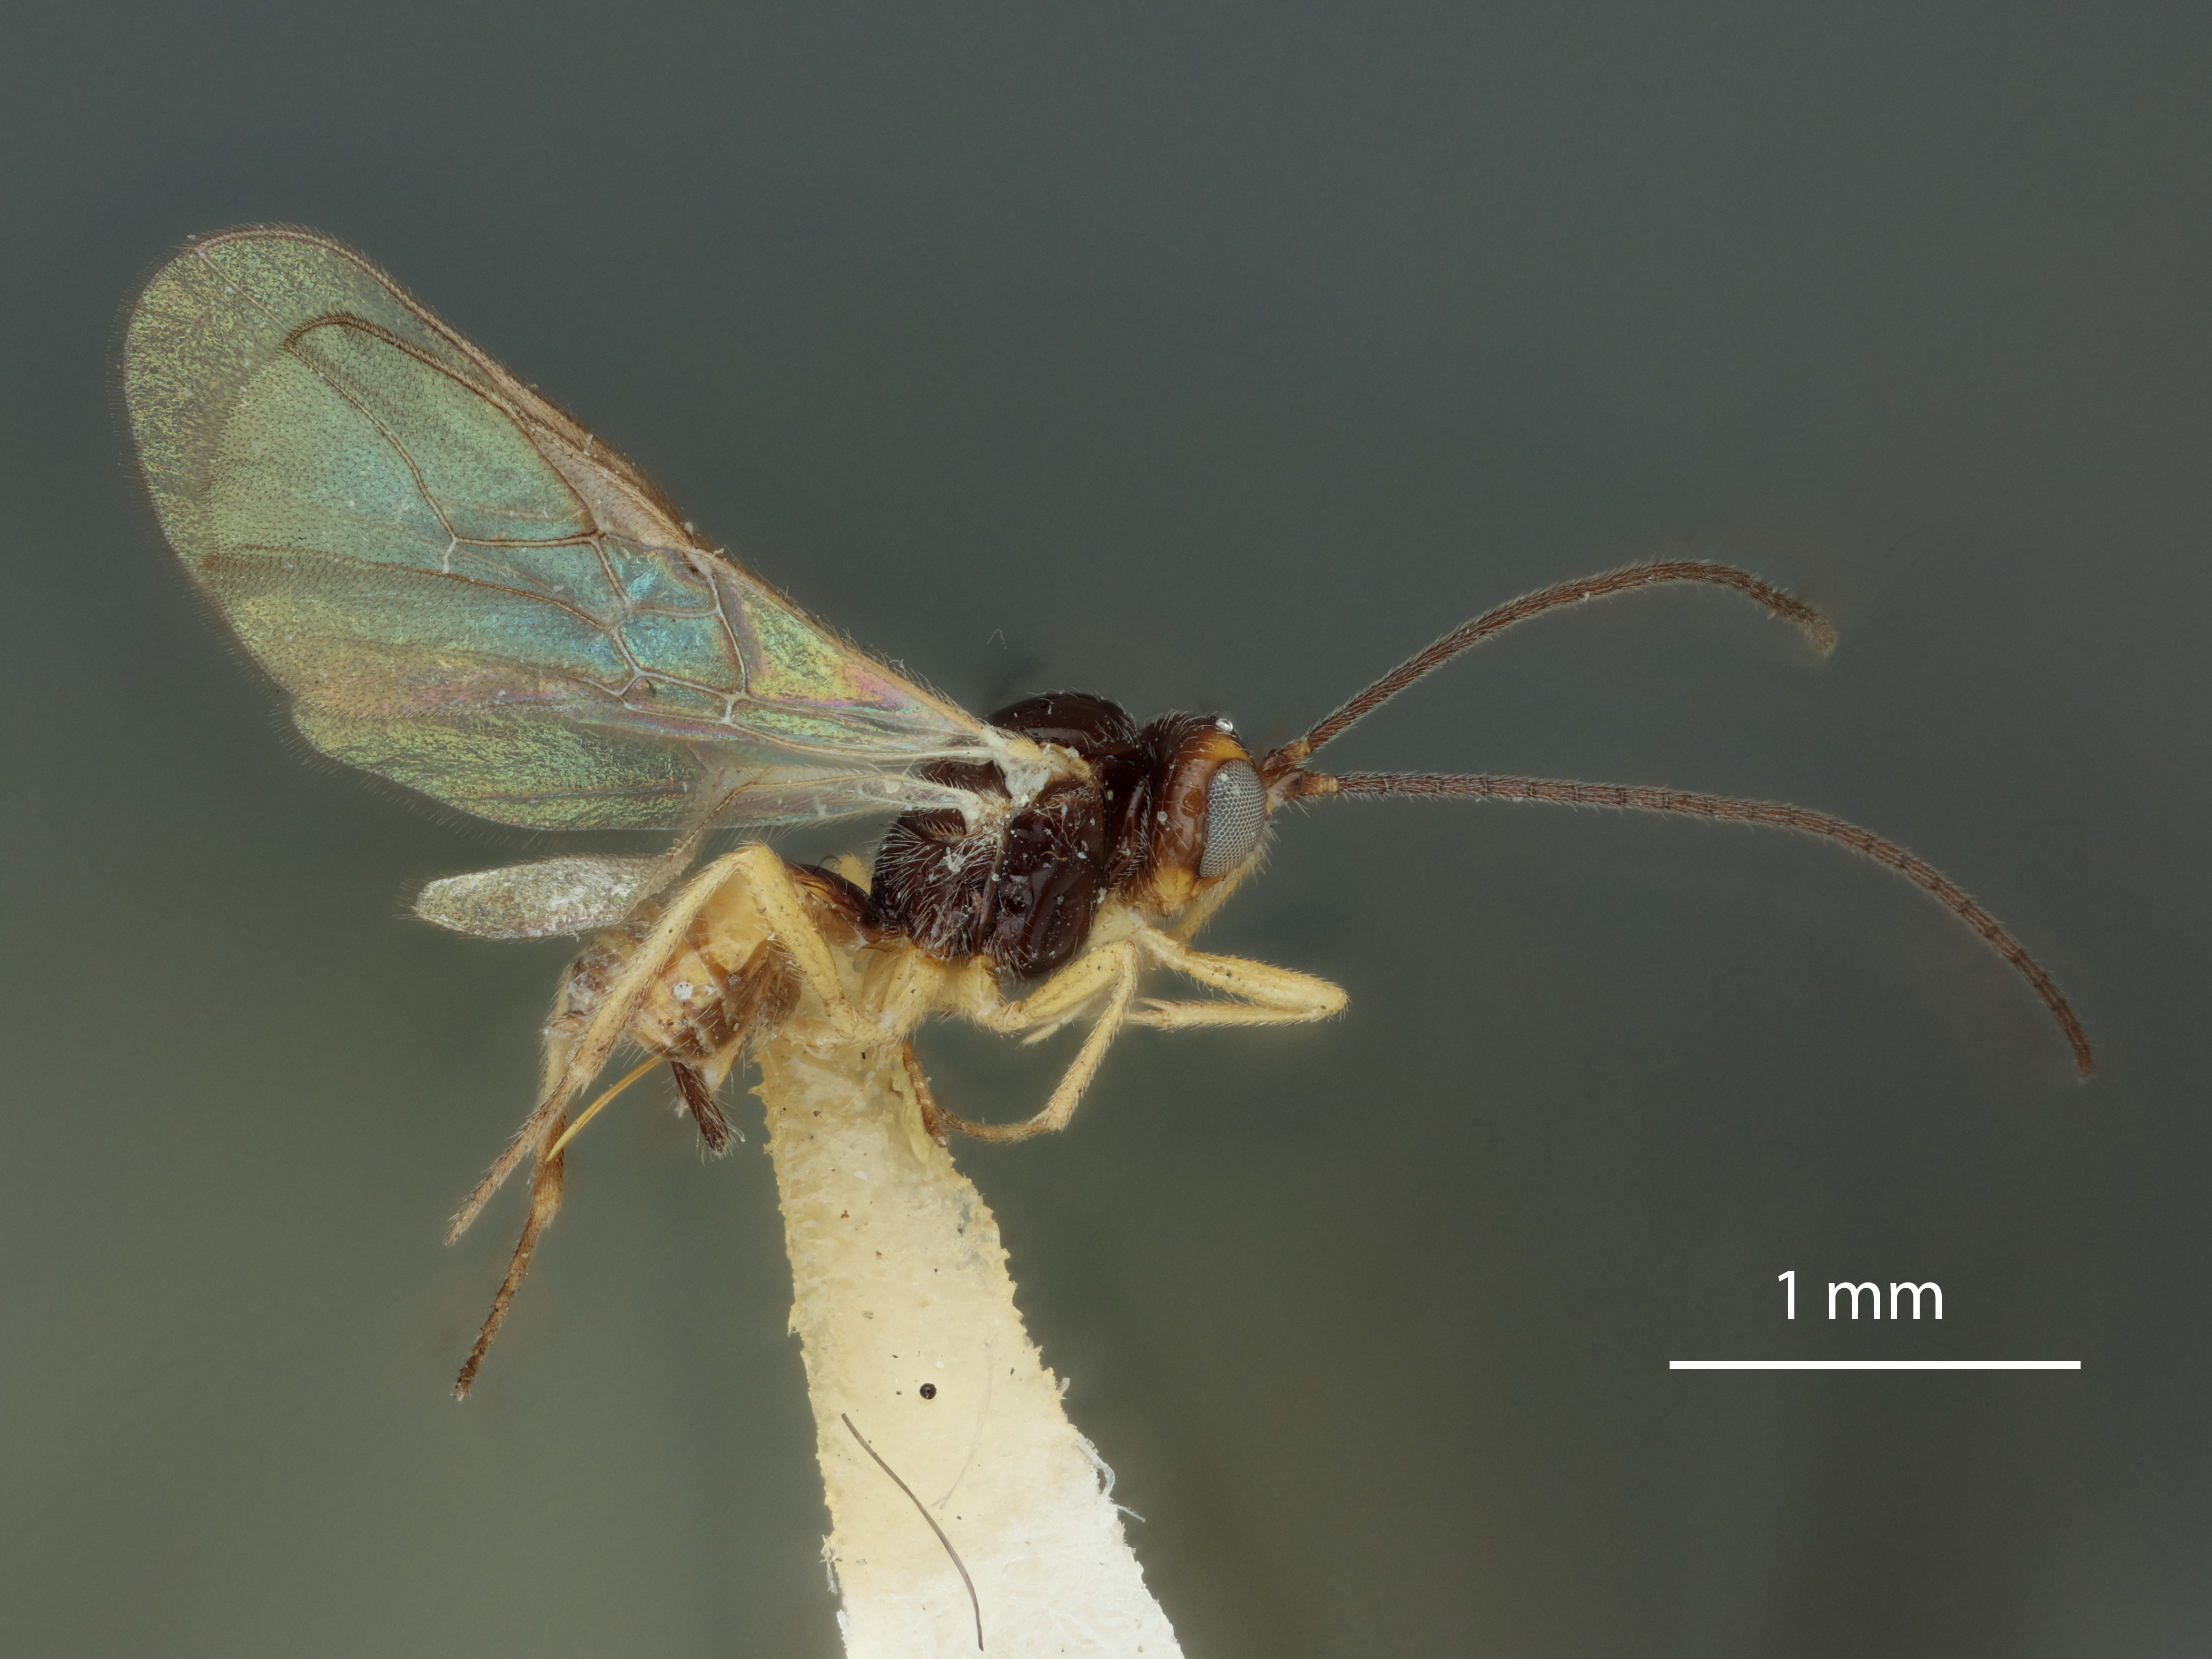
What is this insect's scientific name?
Opius ornatigaster
